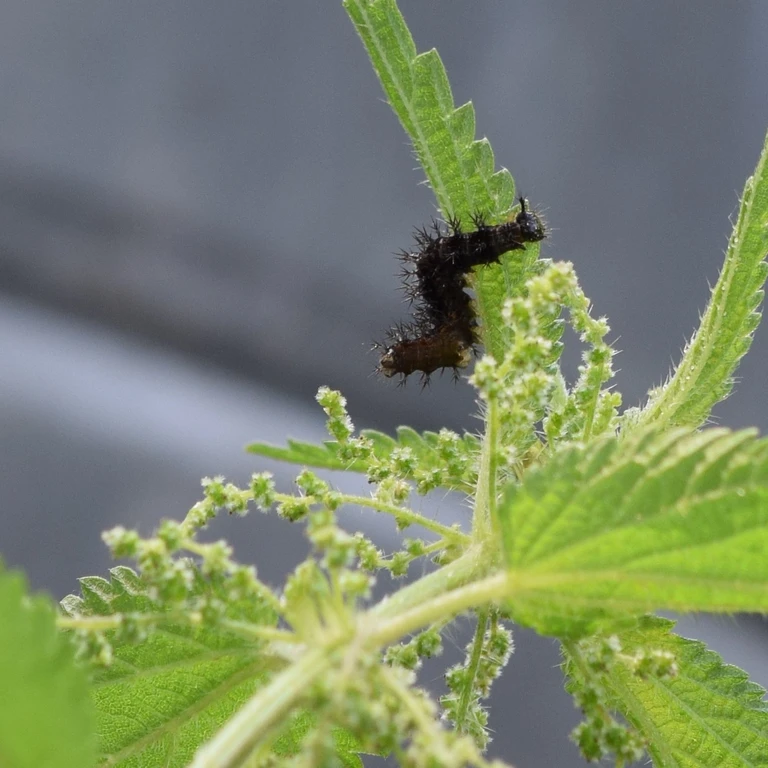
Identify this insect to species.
Araschnia levana
